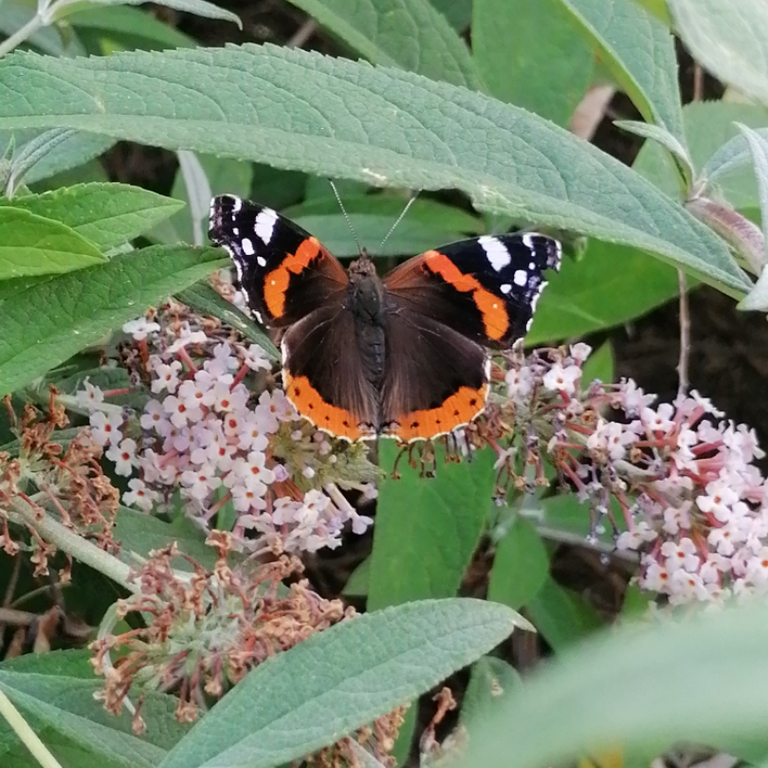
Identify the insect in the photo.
Vanessa atalanta
